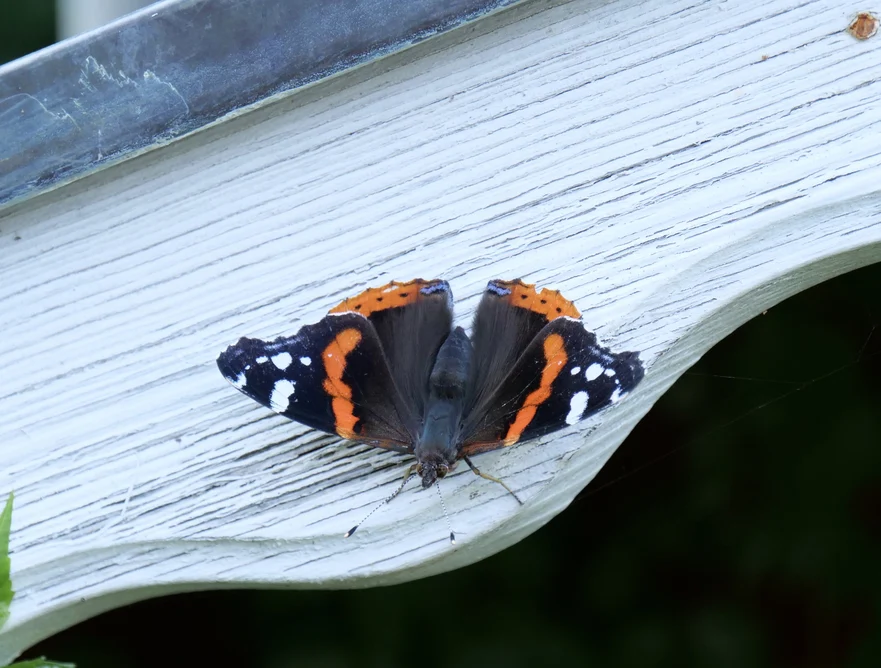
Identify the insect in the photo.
Vanessa atalanta
